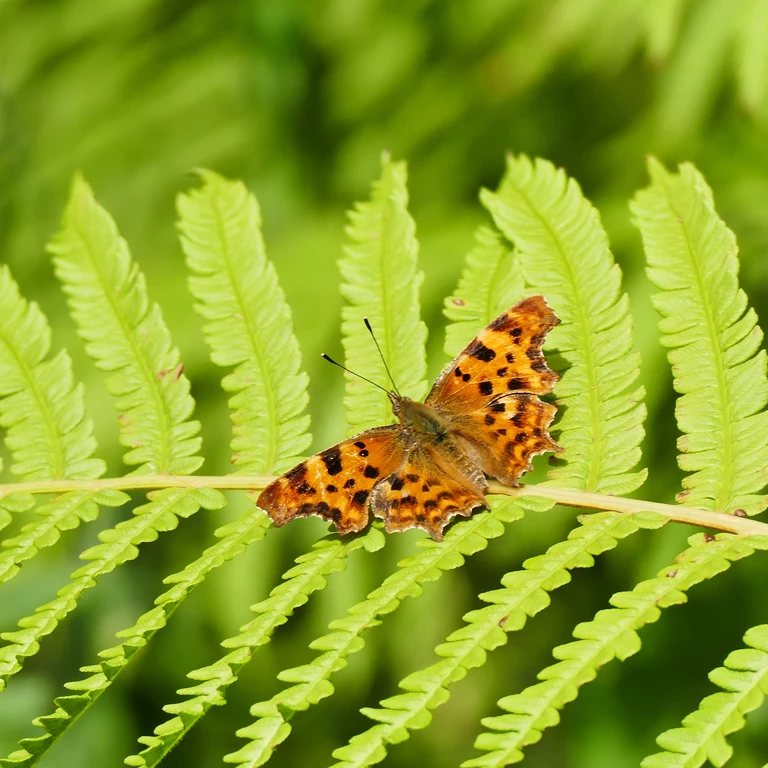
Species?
Polygonia c-album
